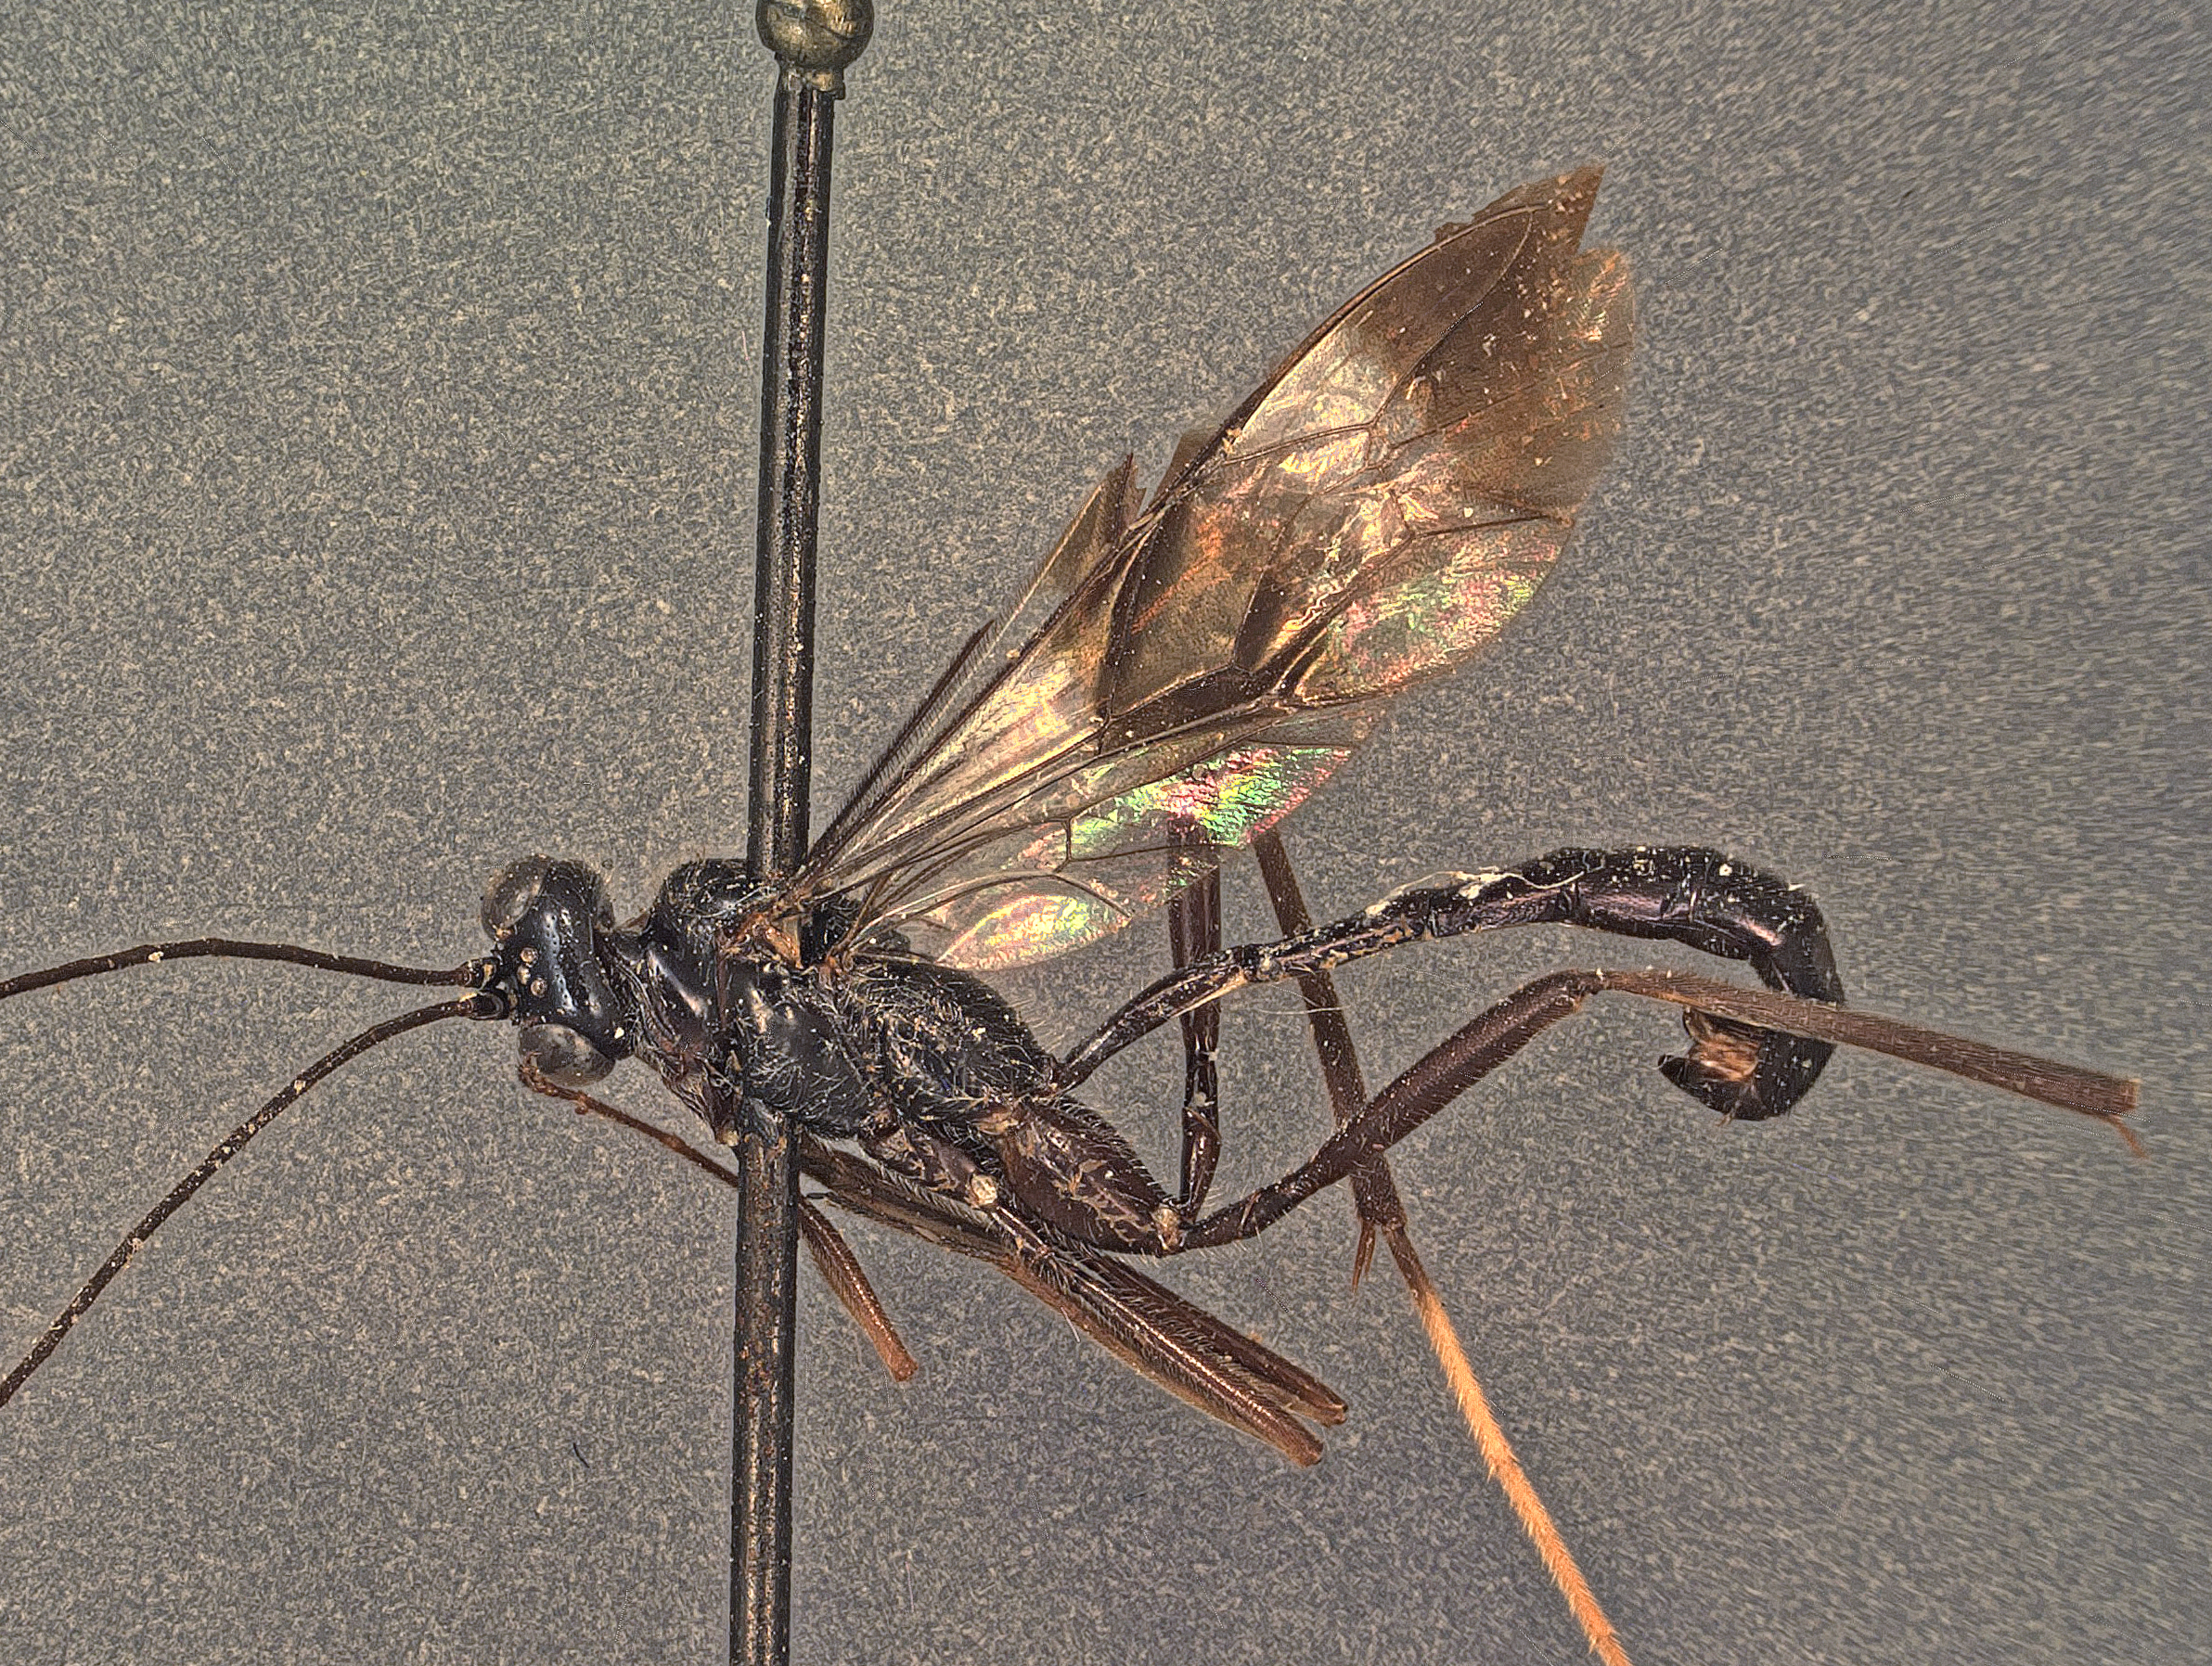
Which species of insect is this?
Metarhyssa bifasciata
